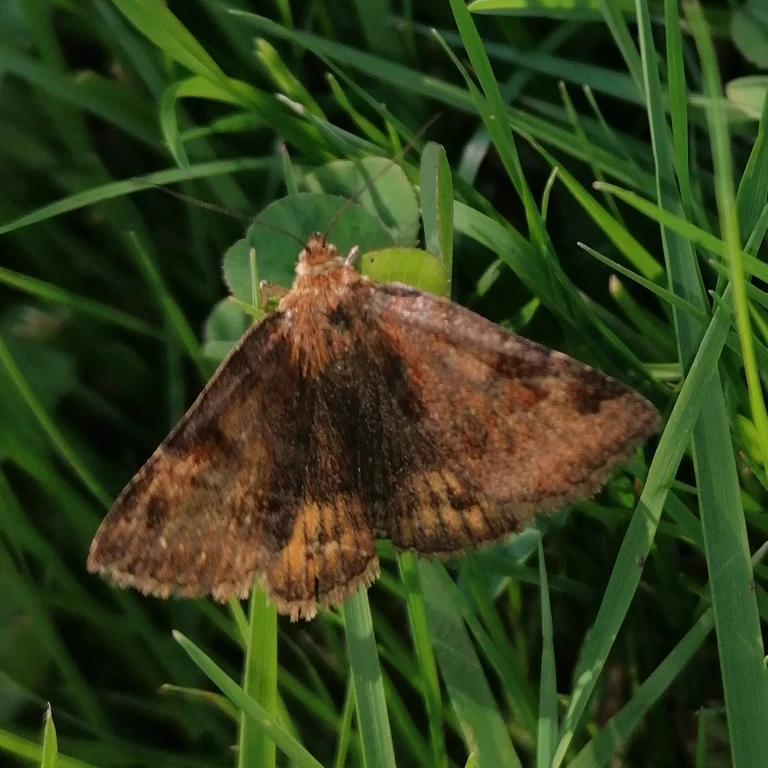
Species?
Euclidia glyphica
